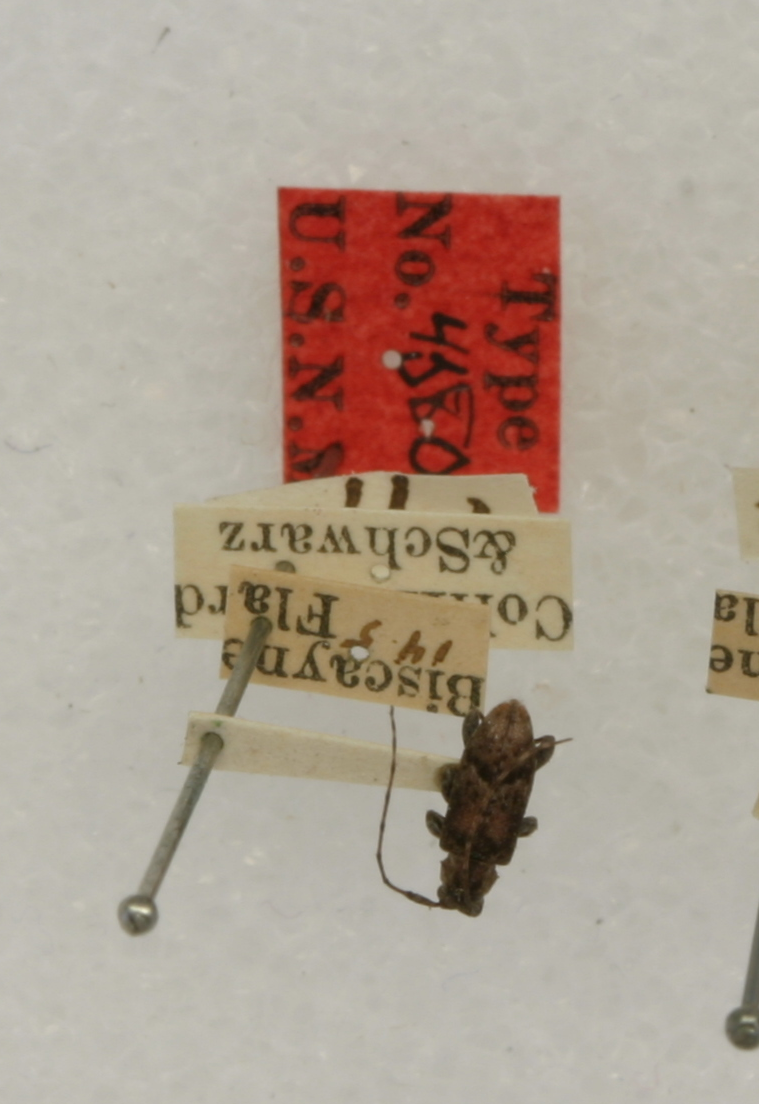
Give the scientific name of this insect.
Leiopus floridanus (also Sternidius alpha, Liopus seppa)
